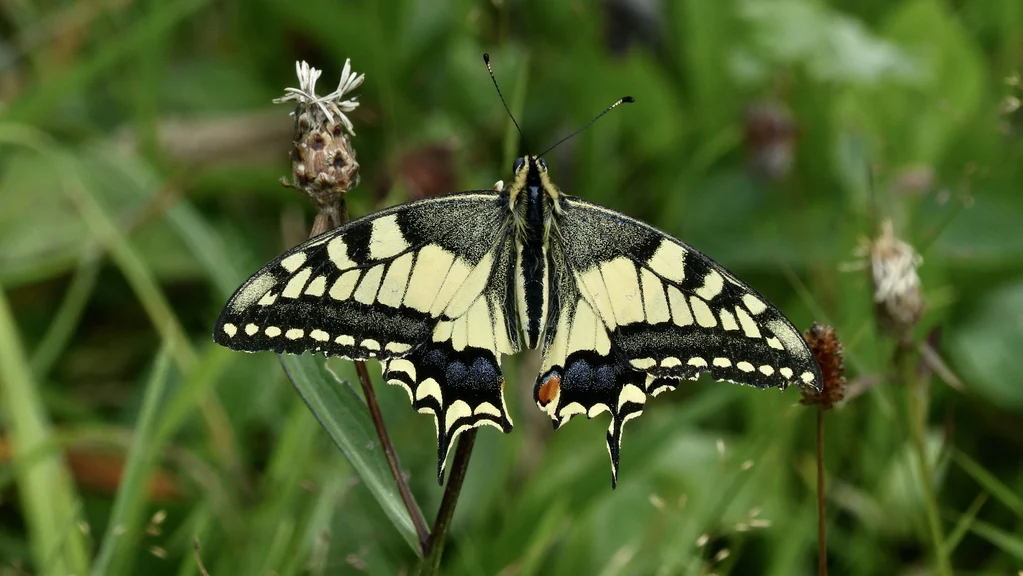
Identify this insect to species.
Papilio machaon
